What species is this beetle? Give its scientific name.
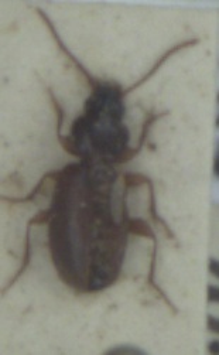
Trechus obtusus
